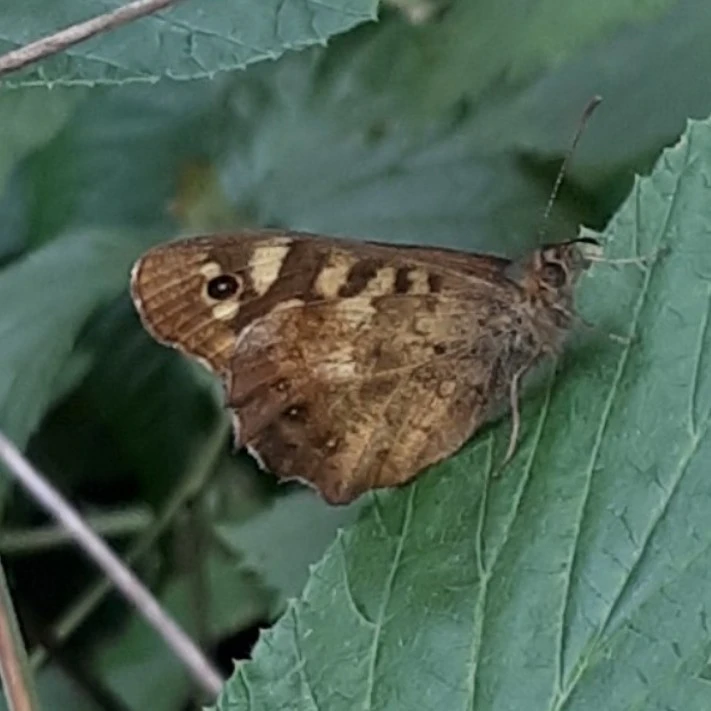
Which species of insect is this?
Pararge aegeria
